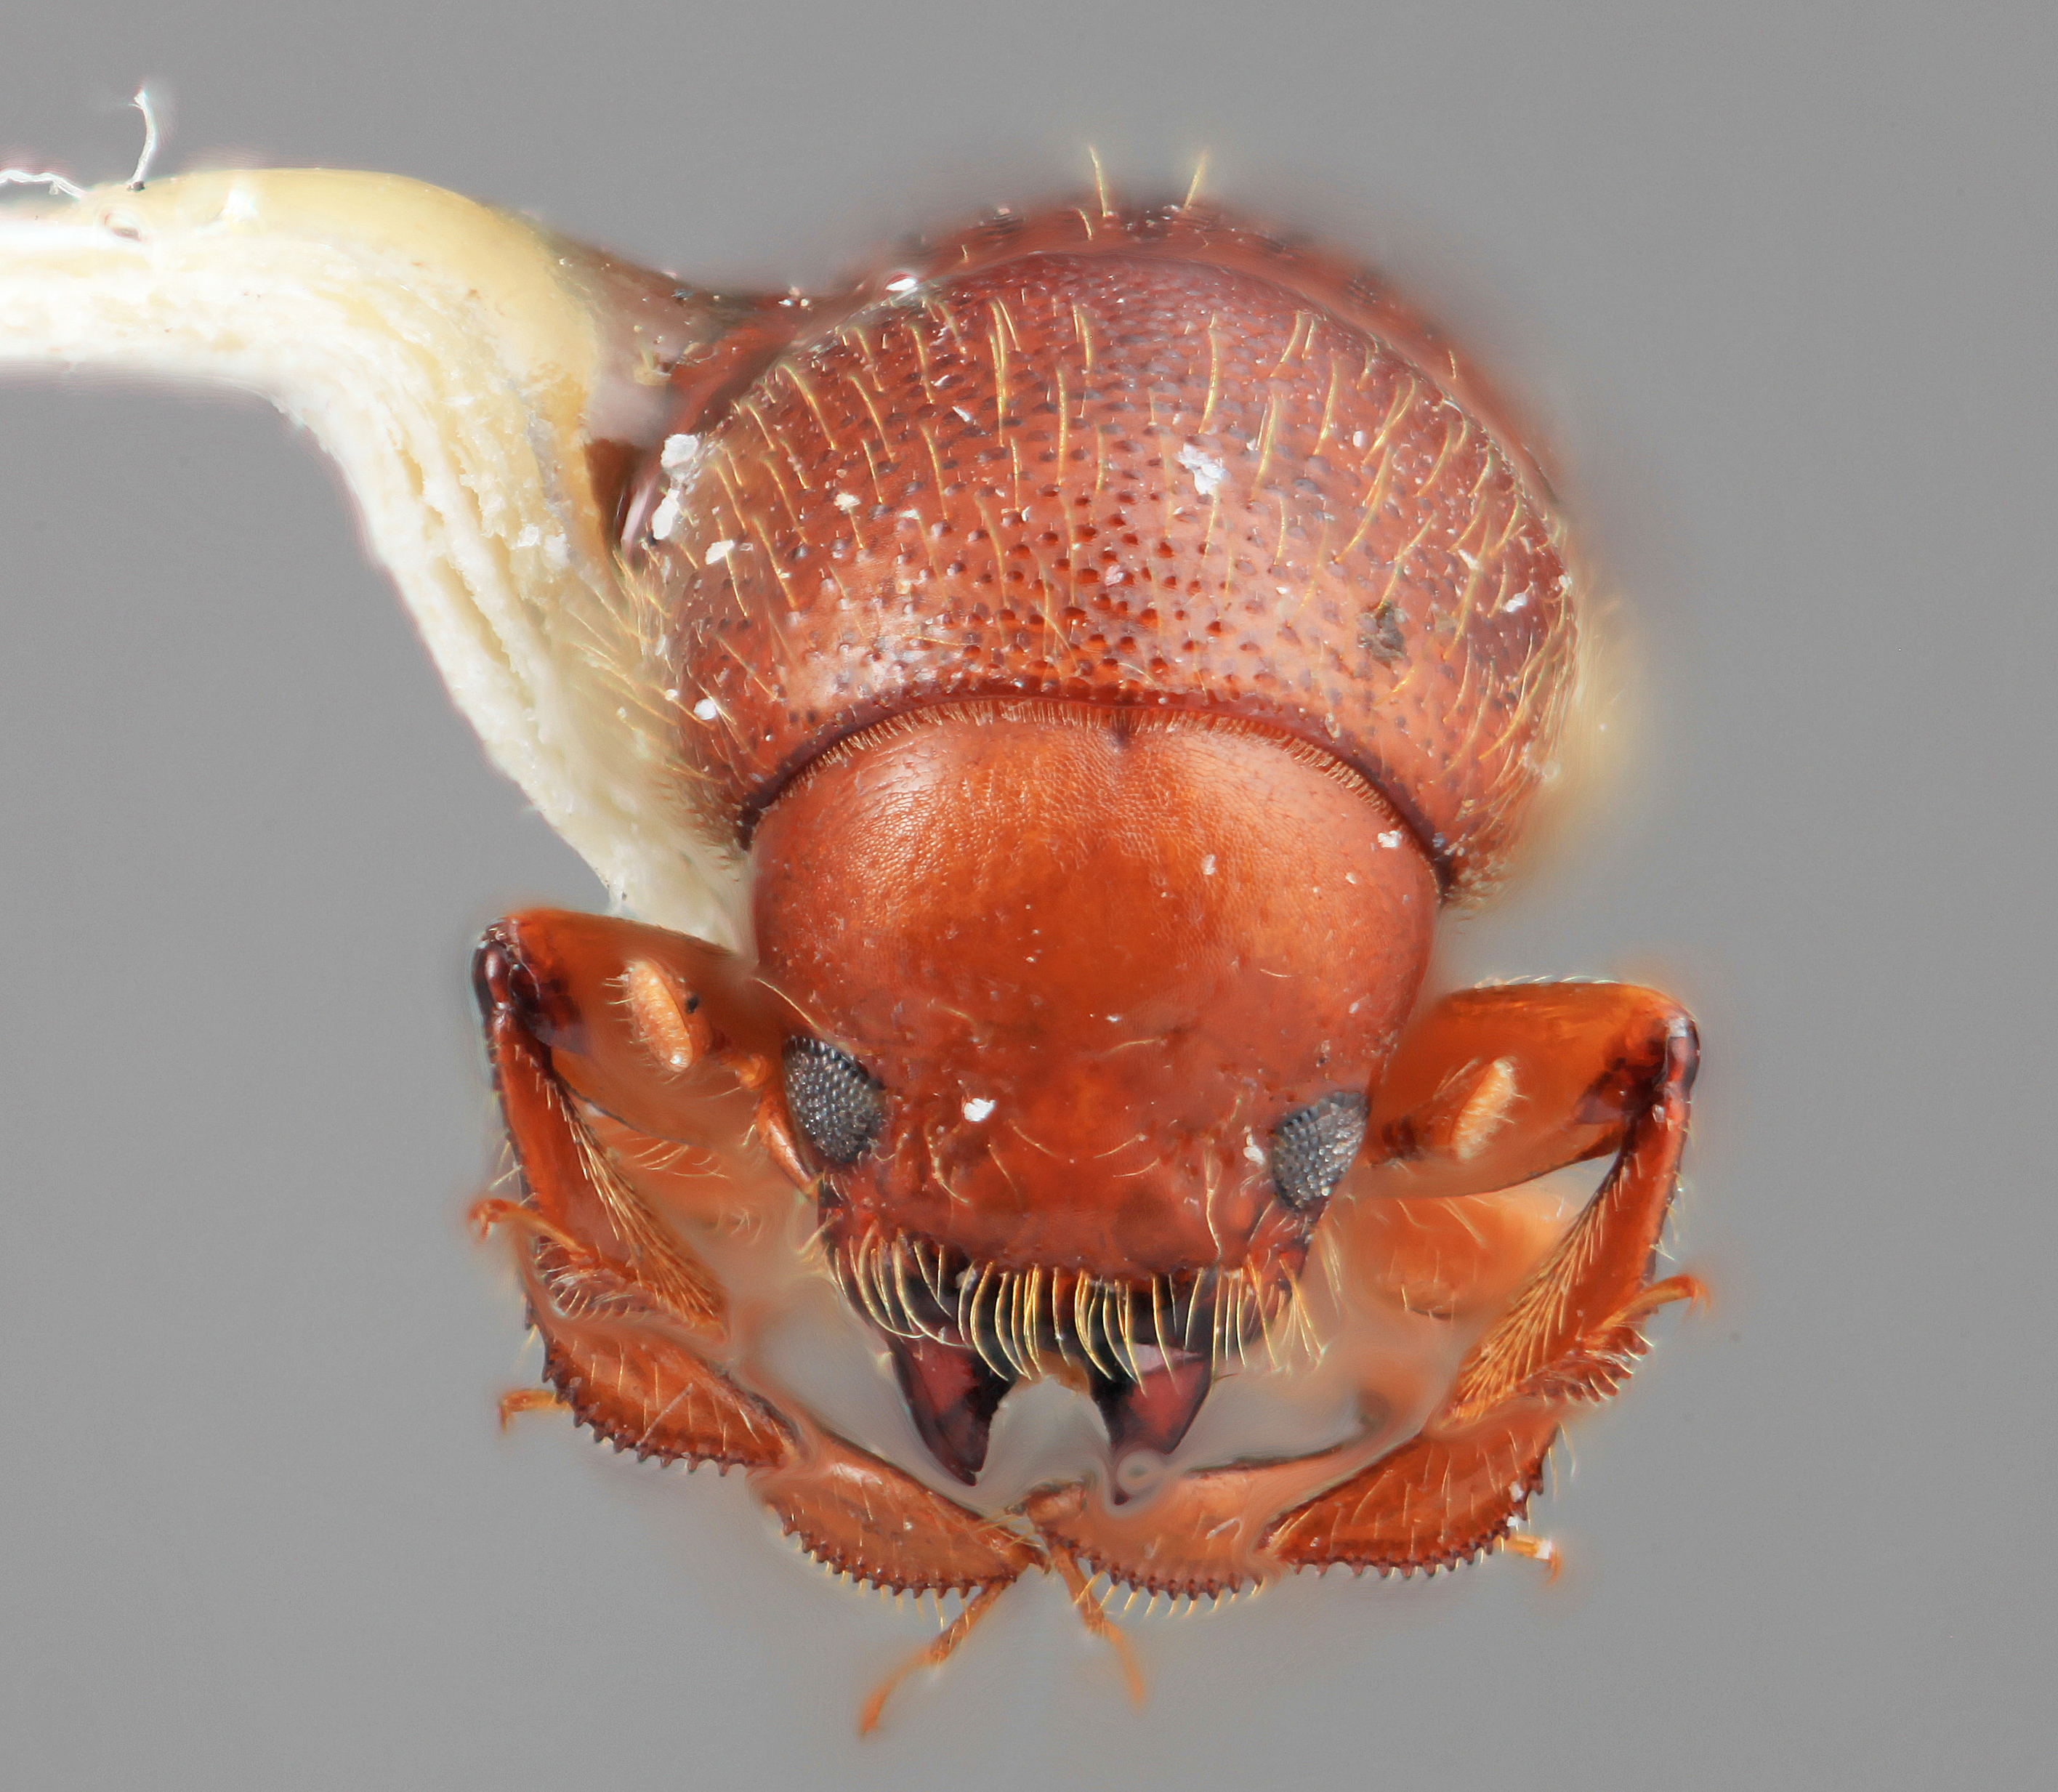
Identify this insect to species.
Xyleborus prolatus
